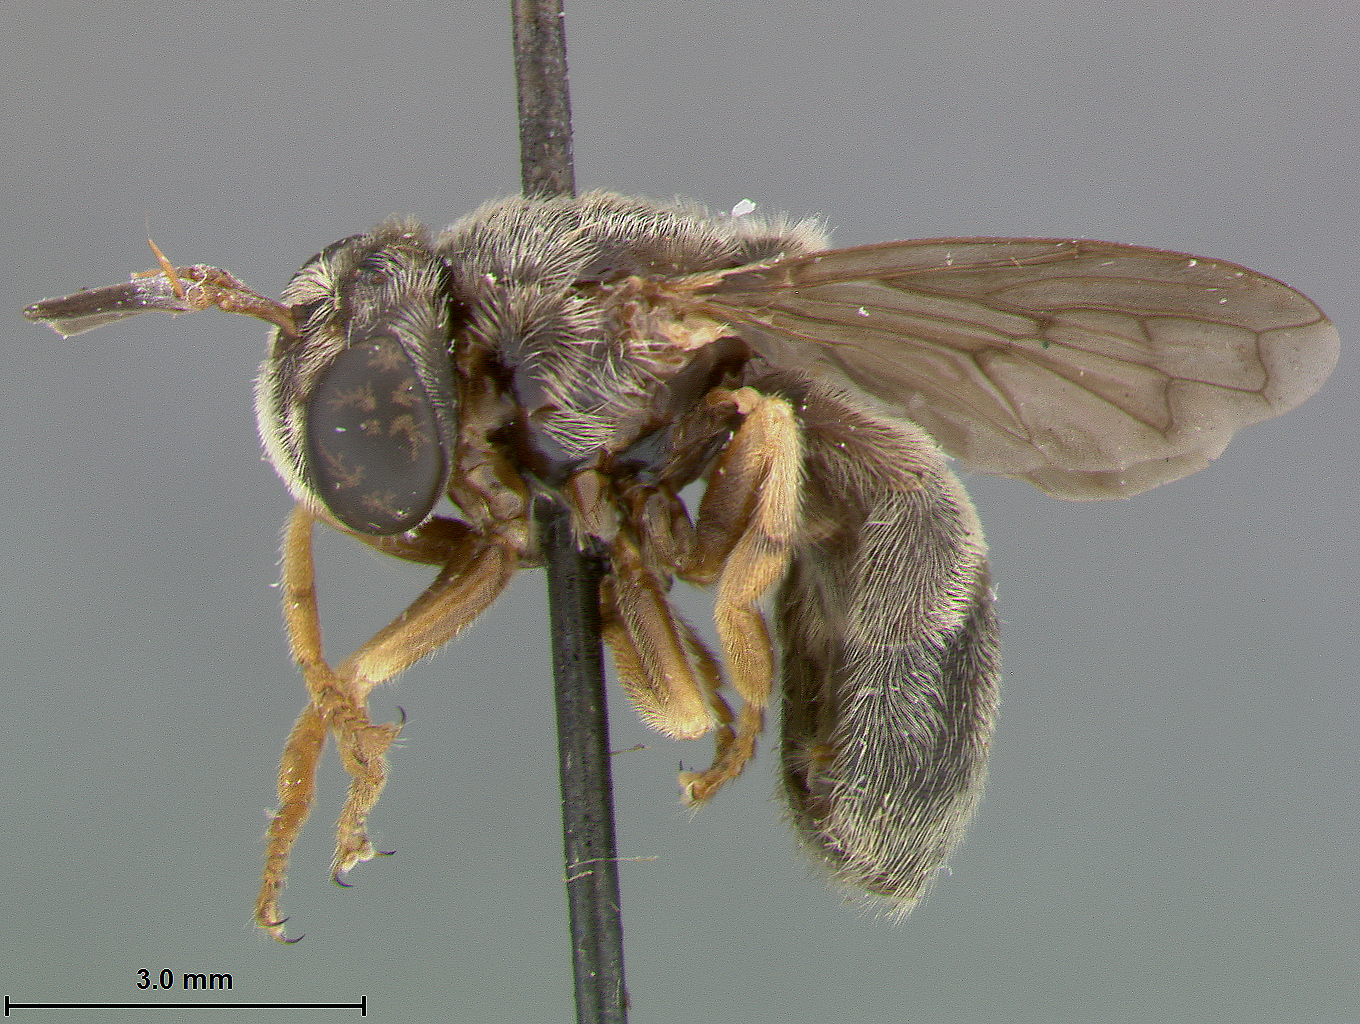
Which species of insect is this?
Microdon remotus
